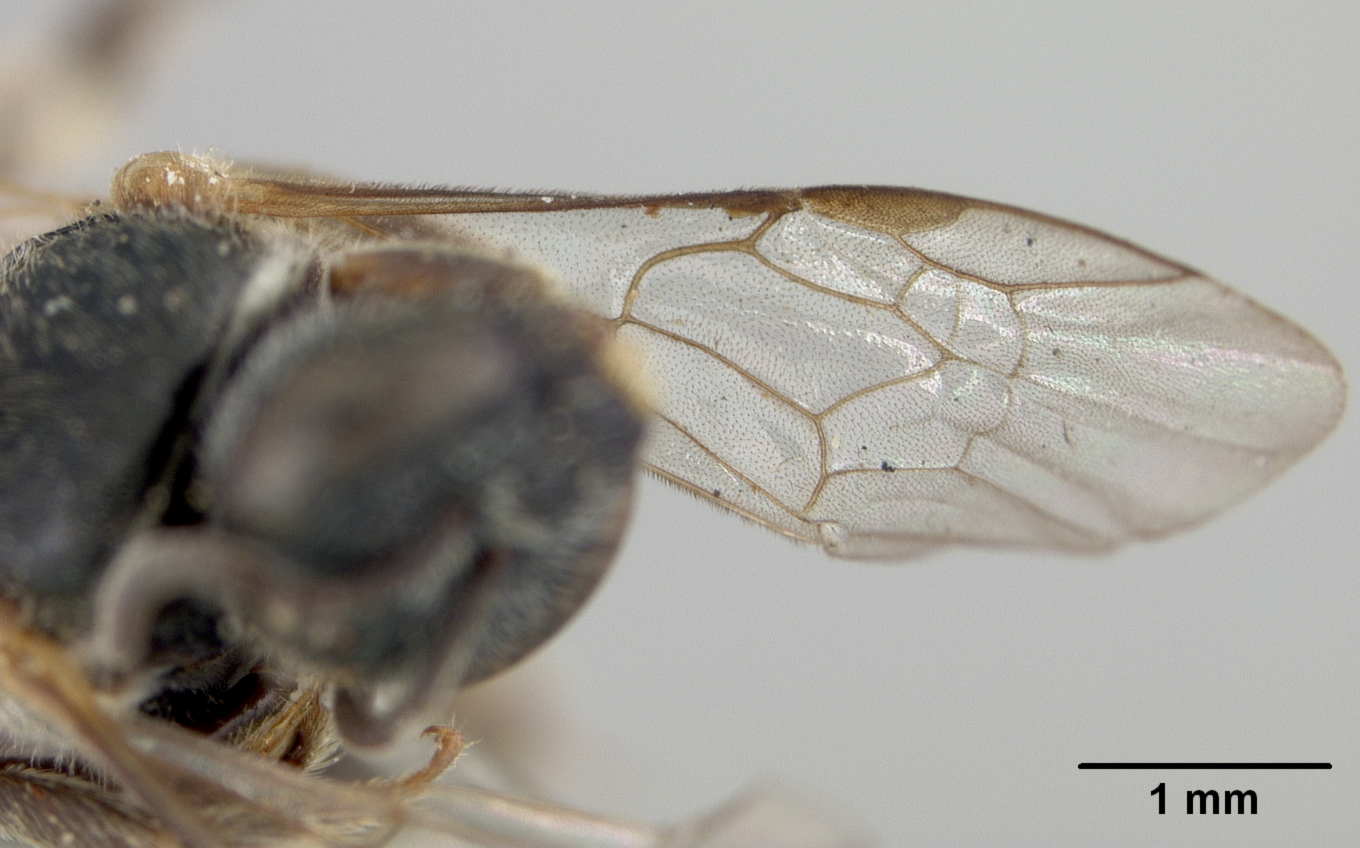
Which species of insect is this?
Halictus davaonis
